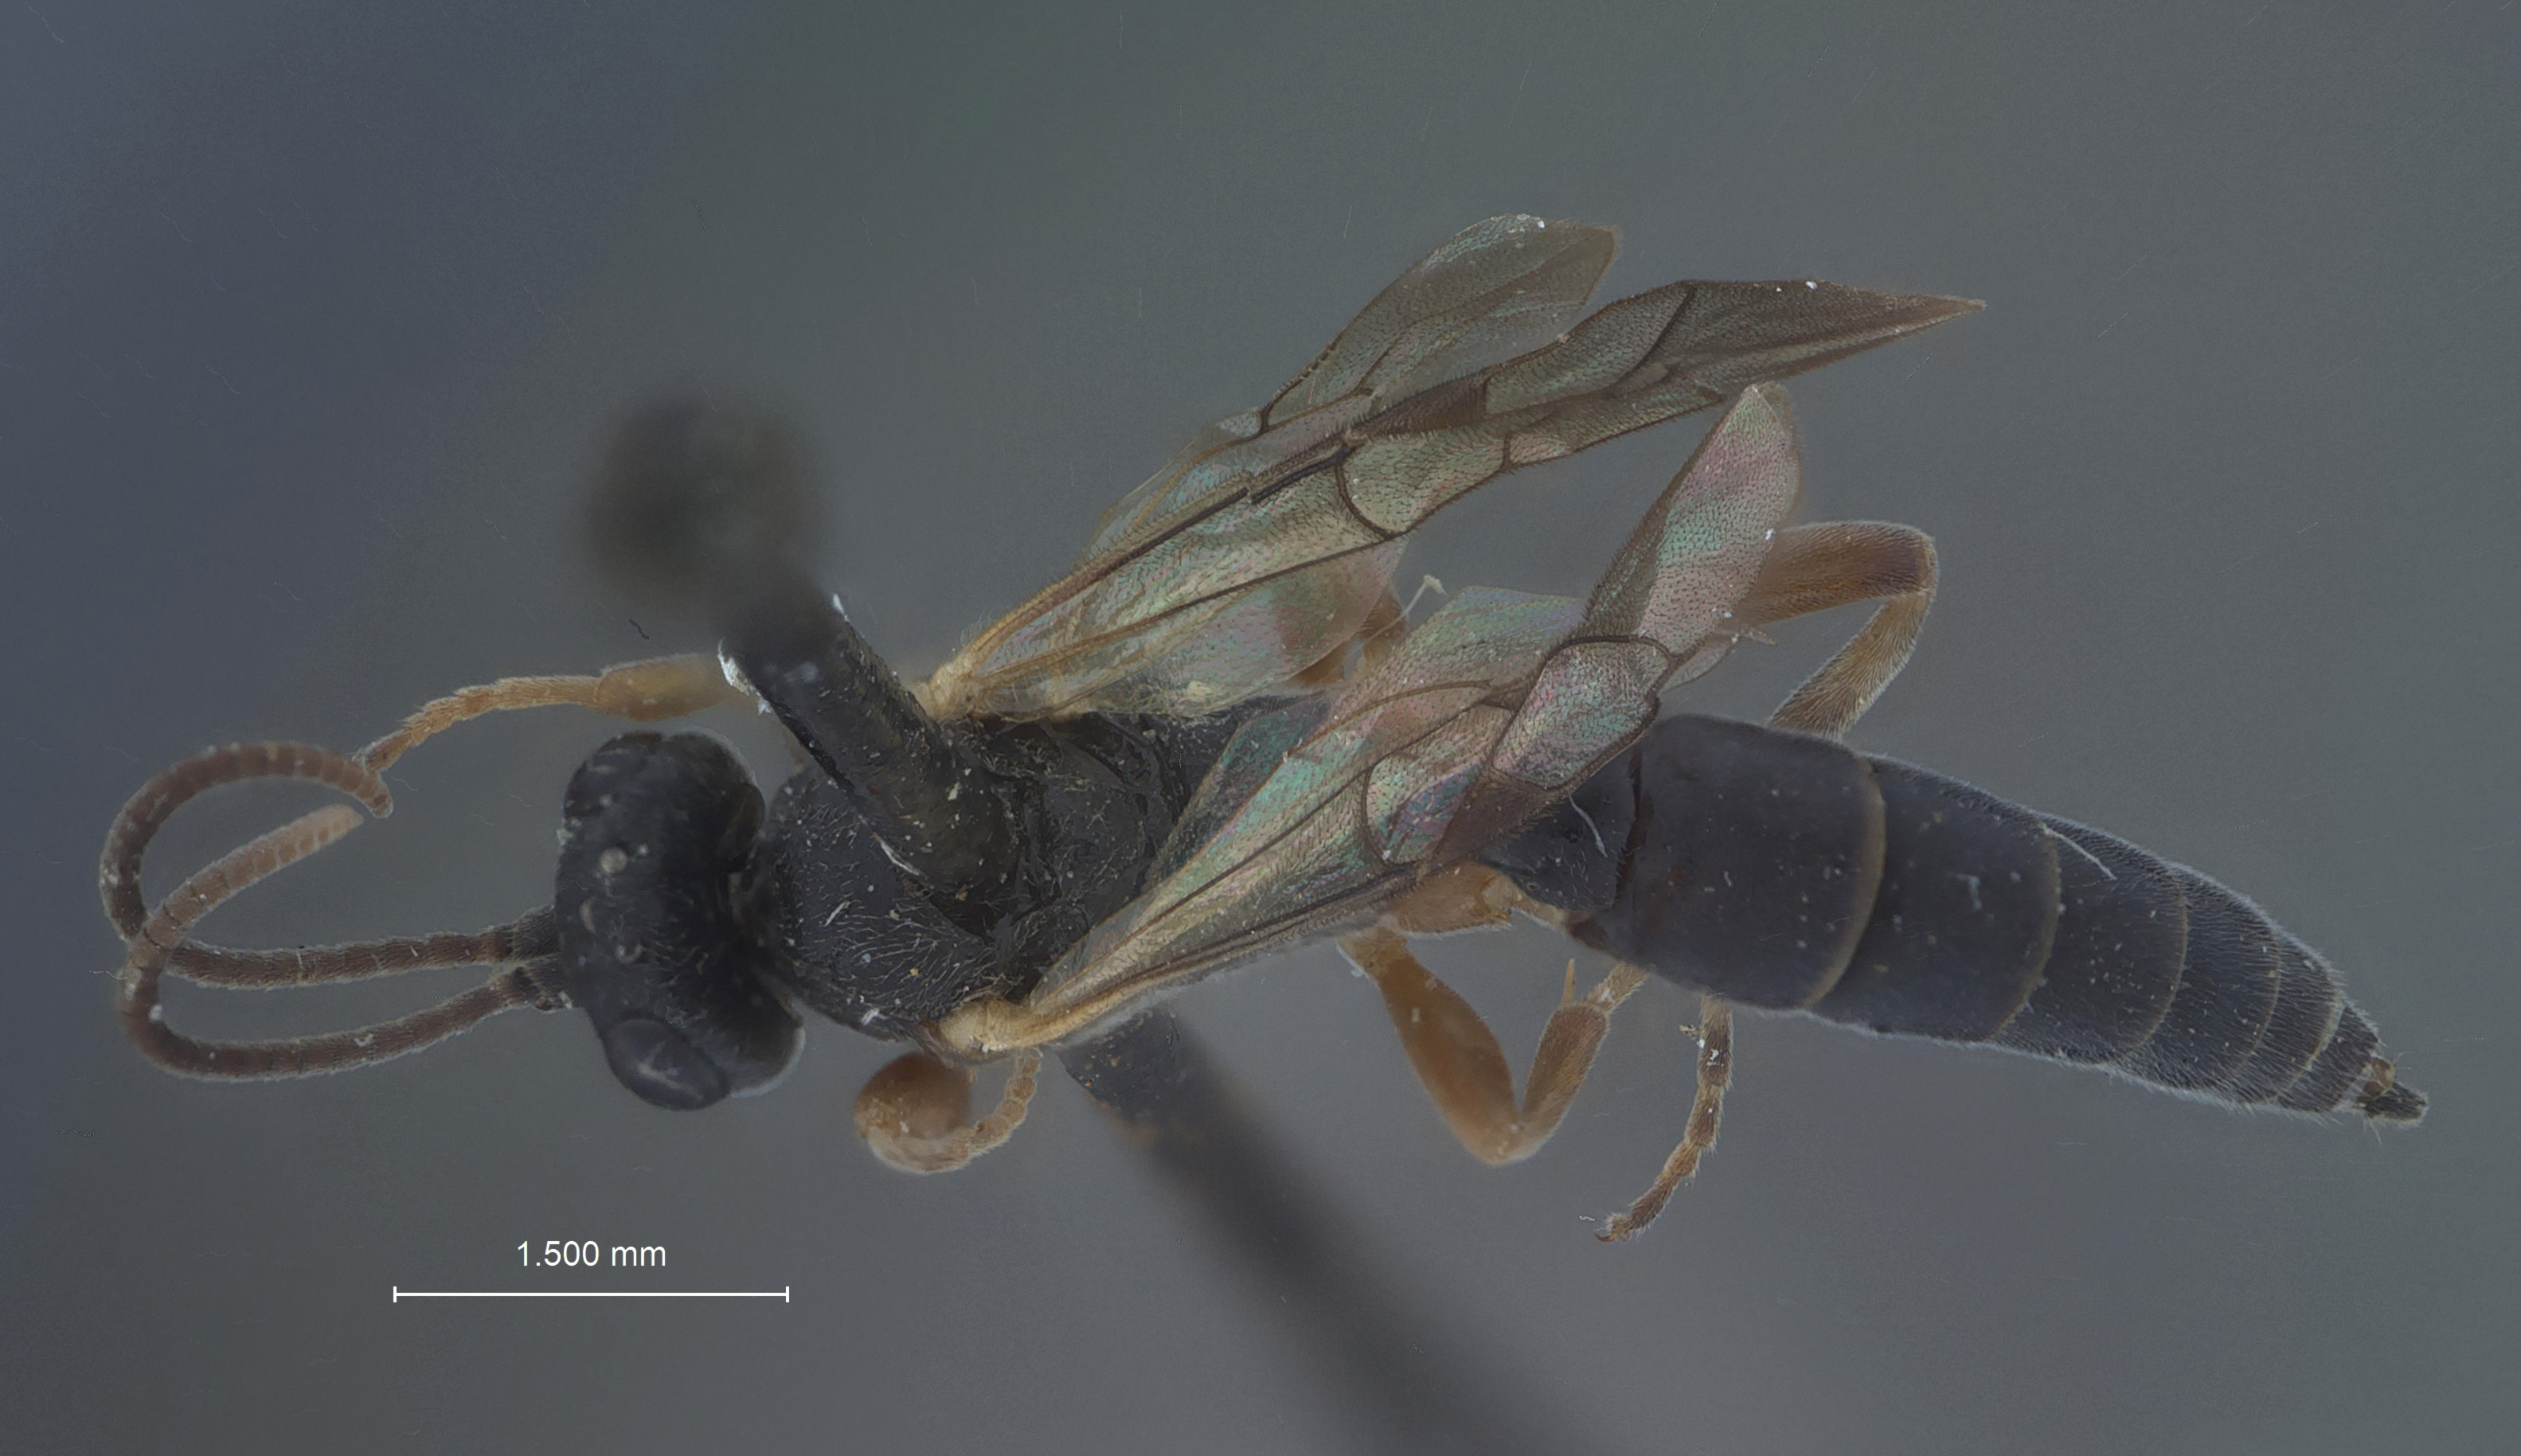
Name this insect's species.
Herpestomus hyponomeutae
